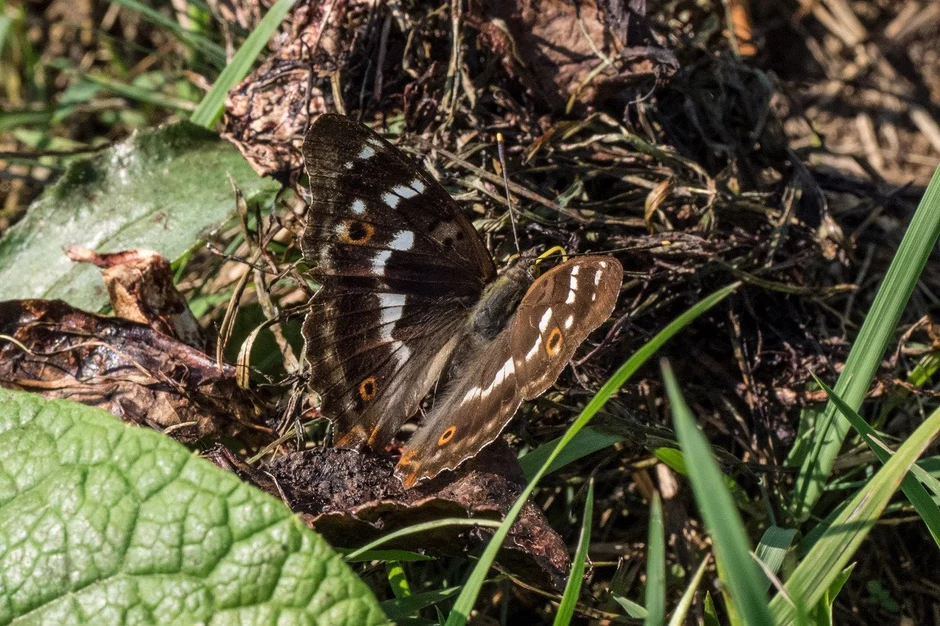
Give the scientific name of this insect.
Apatura ilia
